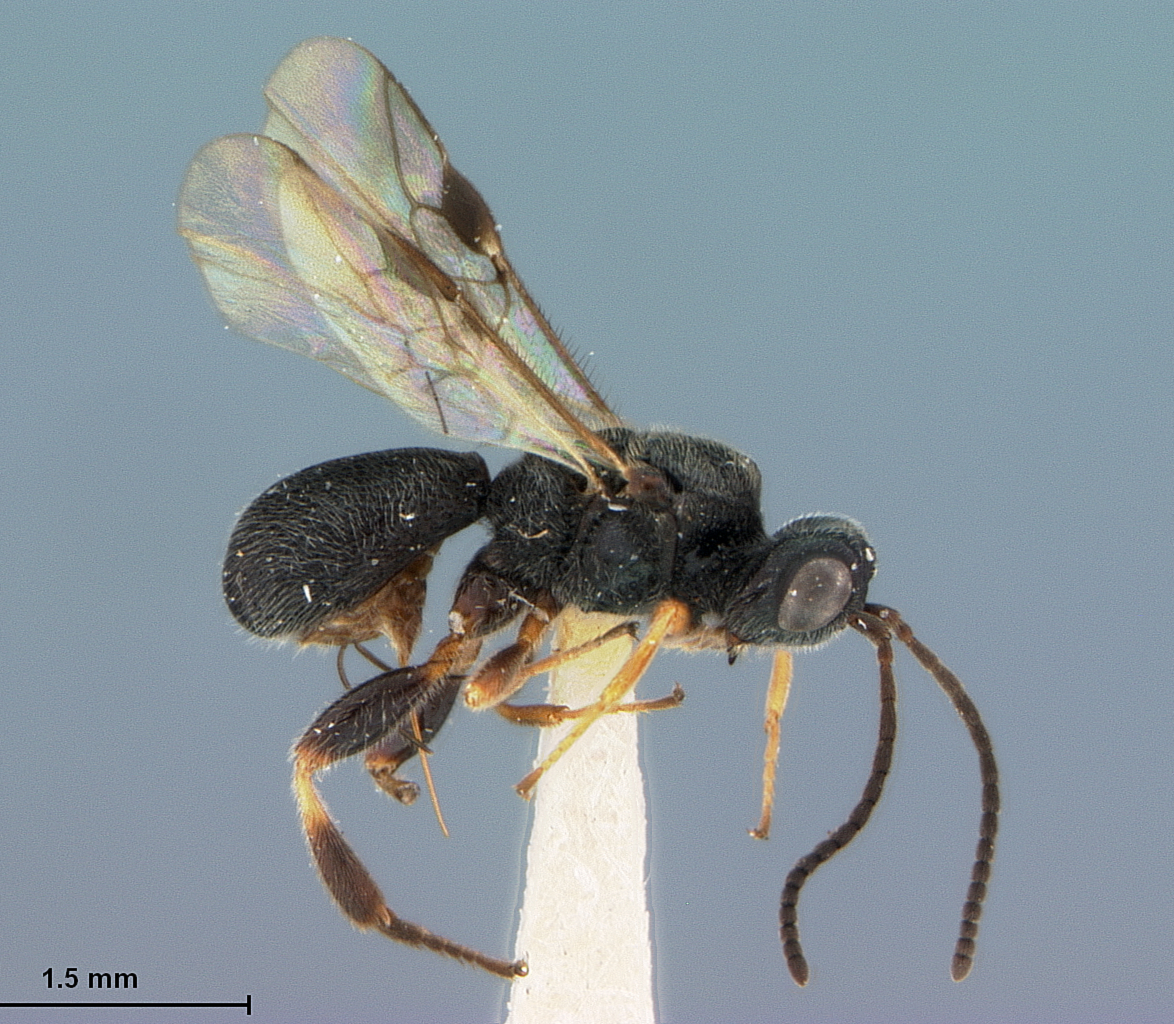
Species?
Urosigalphus cauius
